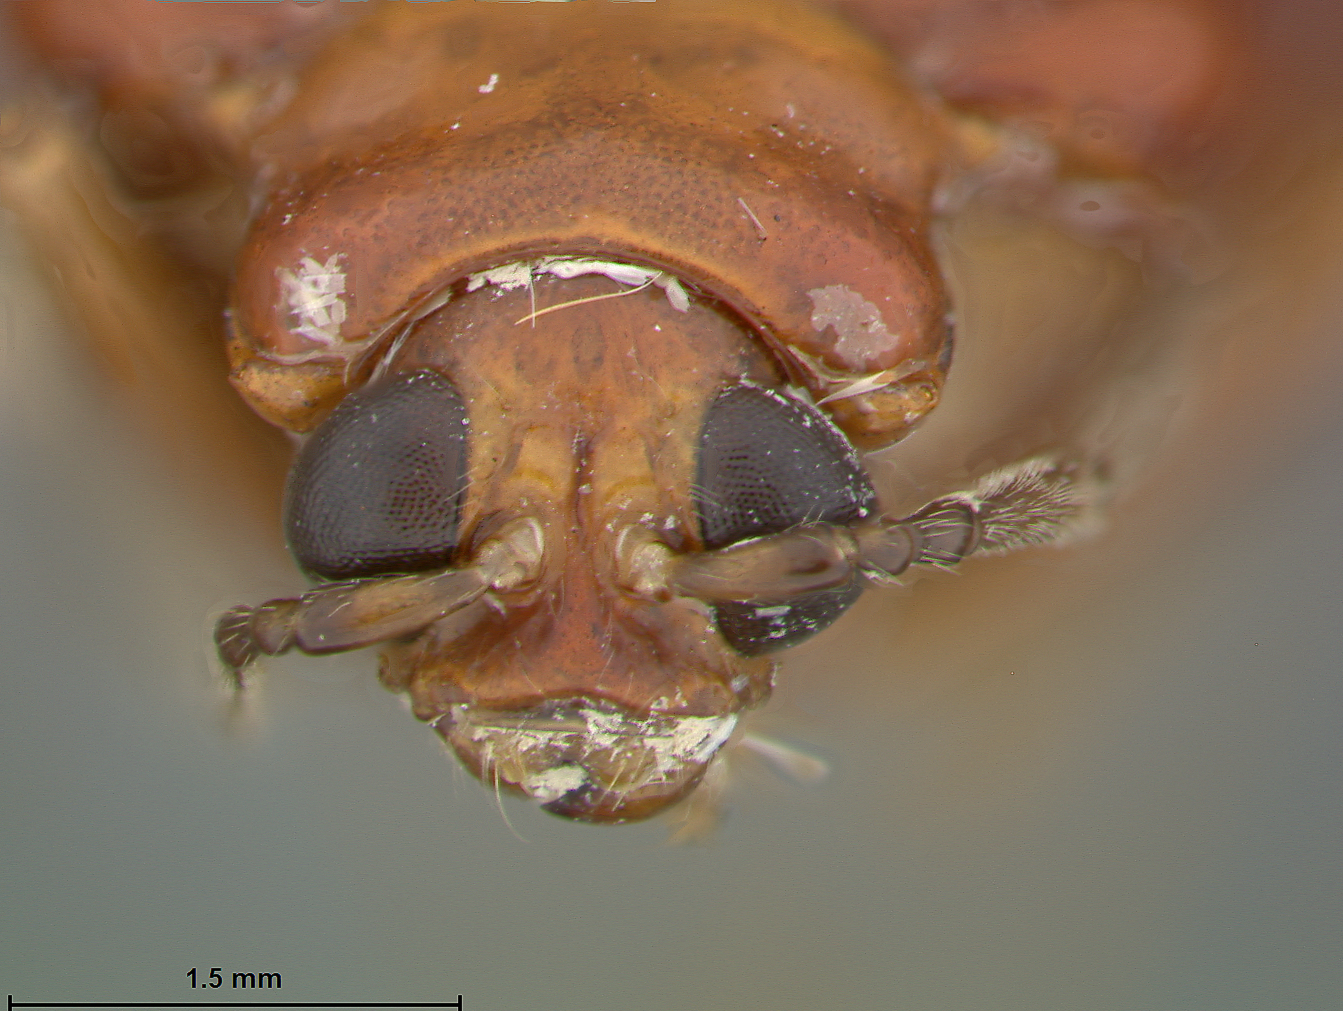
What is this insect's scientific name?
Gallerucida reflexa
